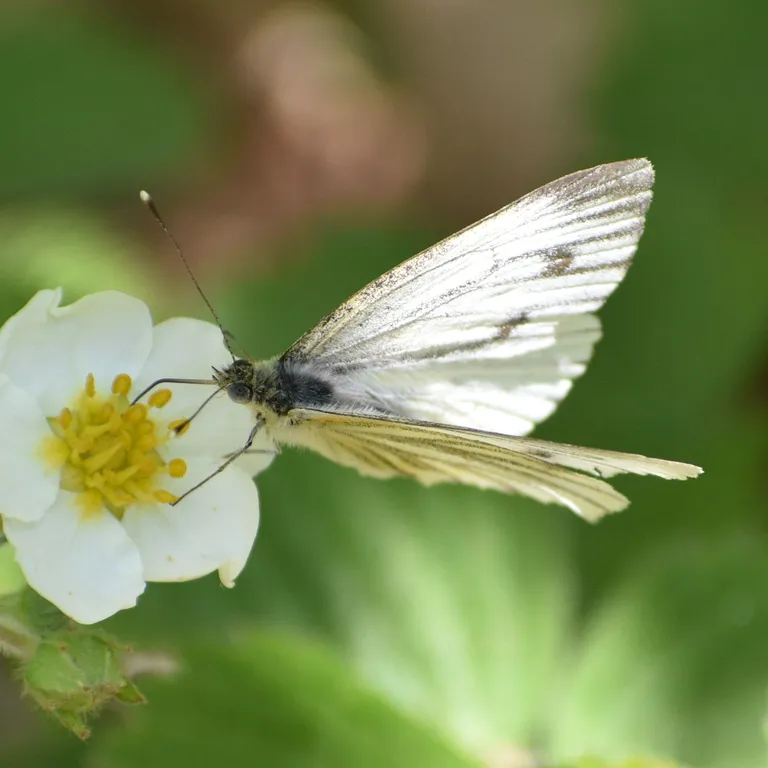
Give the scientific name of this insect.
Pieris napi
